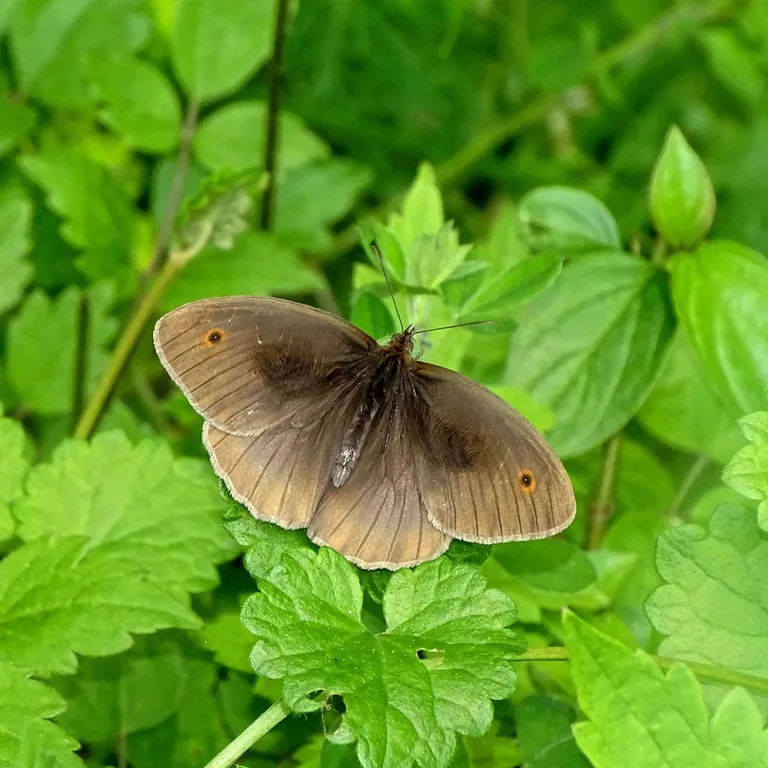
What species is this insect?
Maniola jurtina
